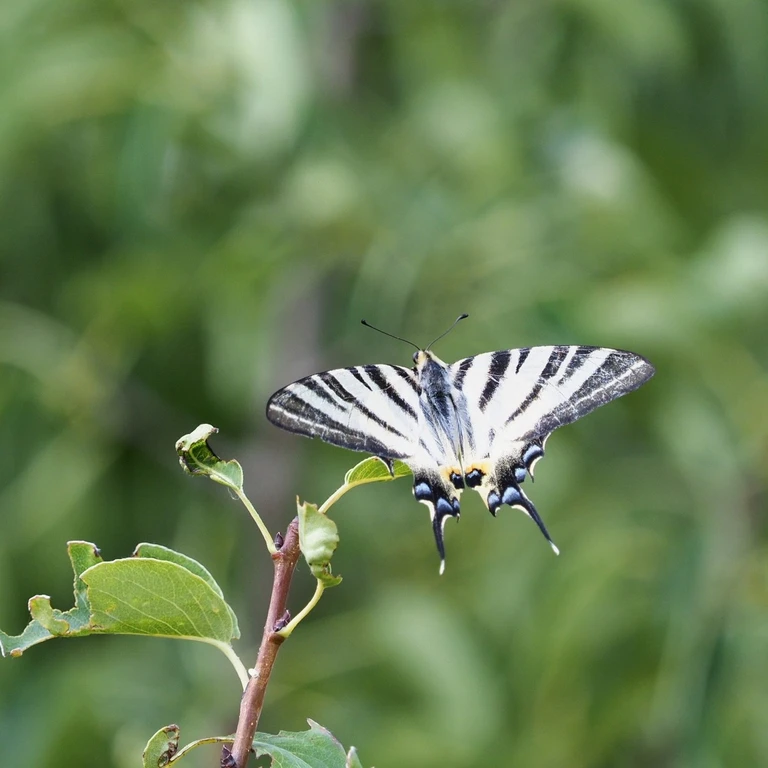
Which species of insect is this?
Iphiclides podalirius
